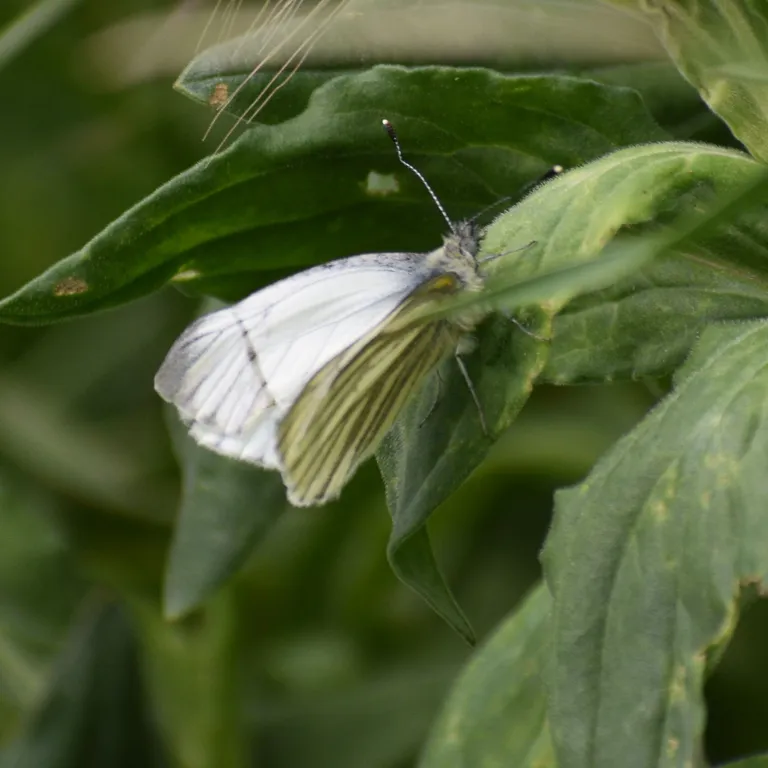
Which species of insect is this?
Pieris napi
